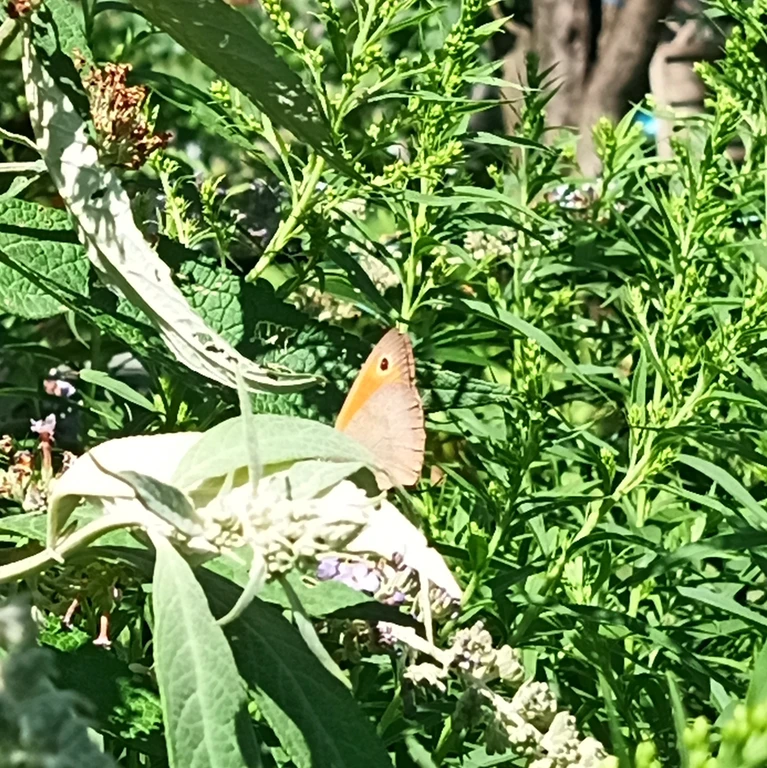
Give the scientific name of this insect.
Maniola jurtina
